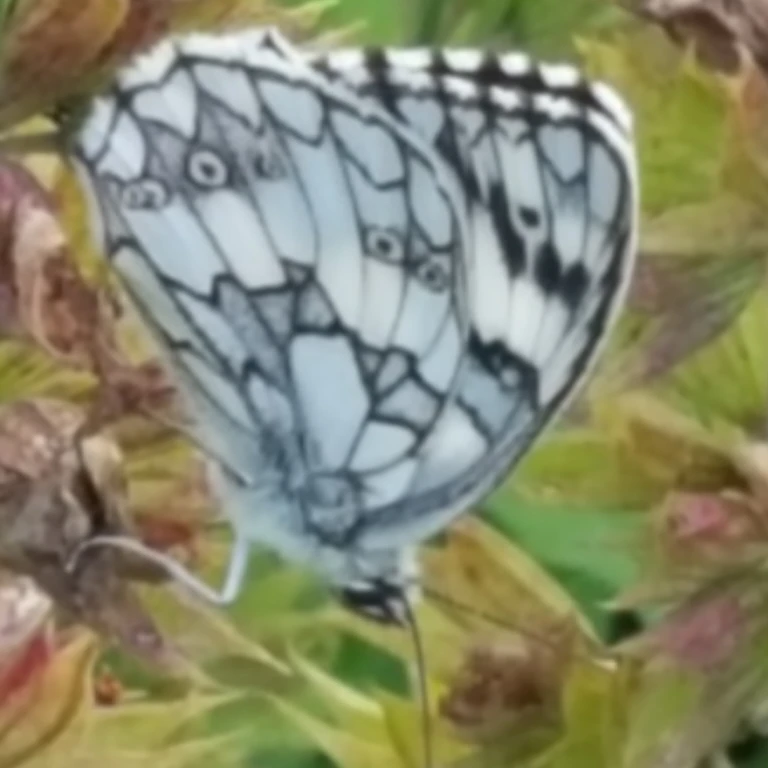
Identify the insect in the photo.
Melanargia galathea
